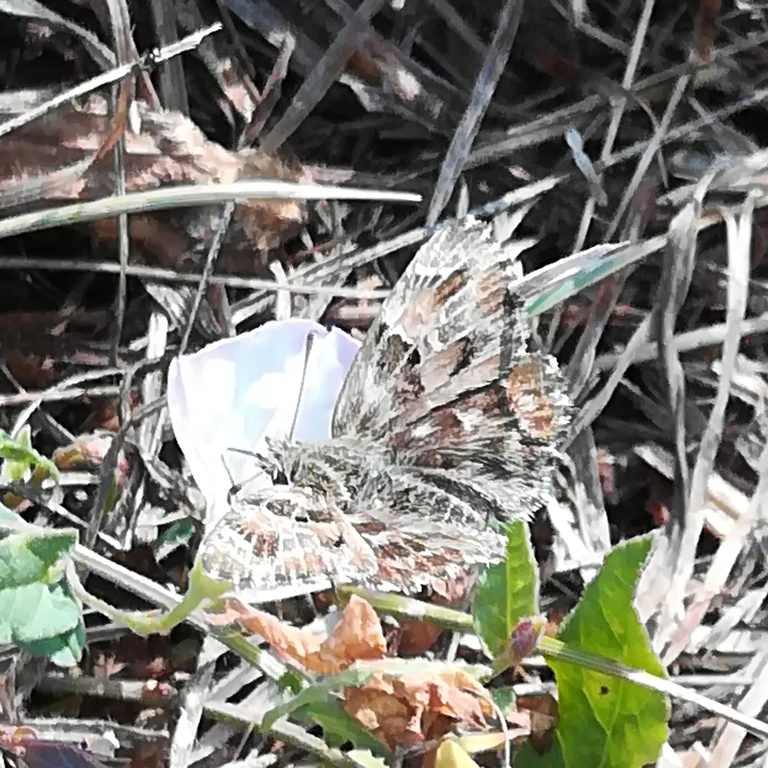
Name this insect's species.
Carcharodus alceae
